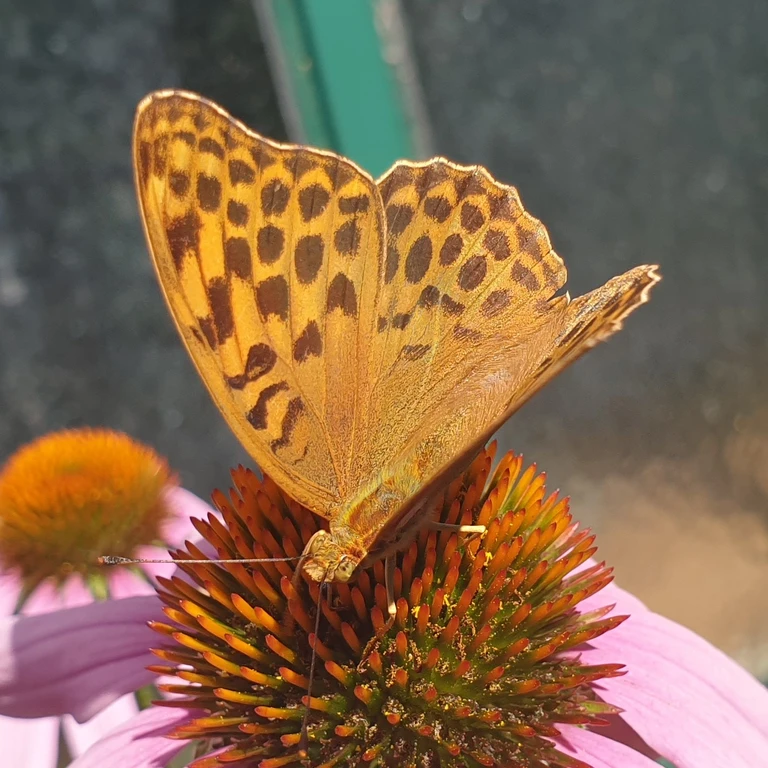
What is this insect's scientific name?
Argynnis paphia
